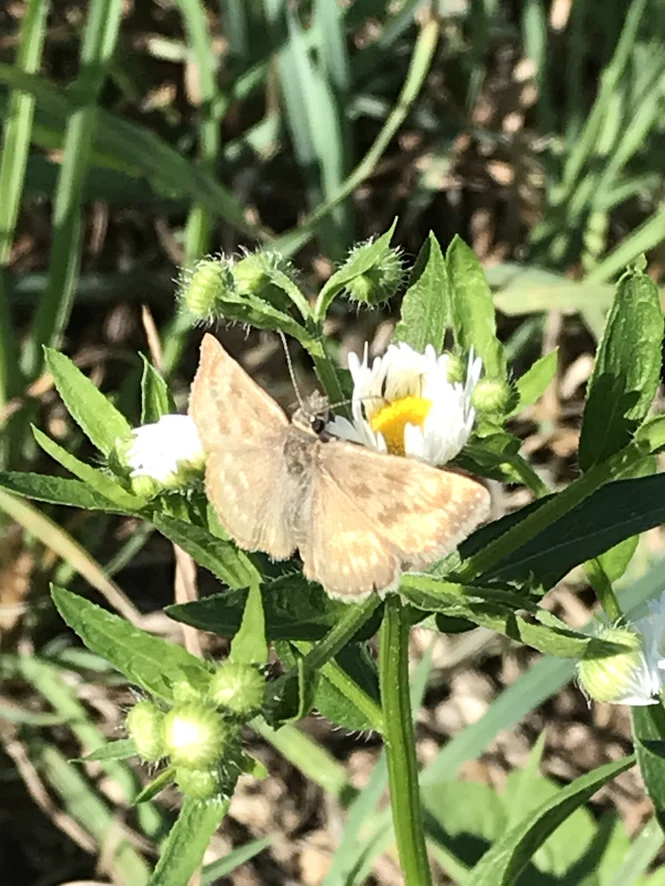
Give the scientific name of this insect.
Erynnis tages
